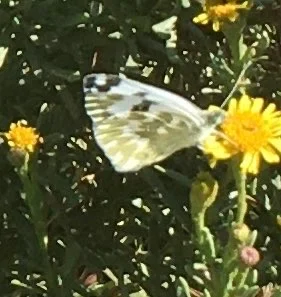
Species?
Pontia edusa
